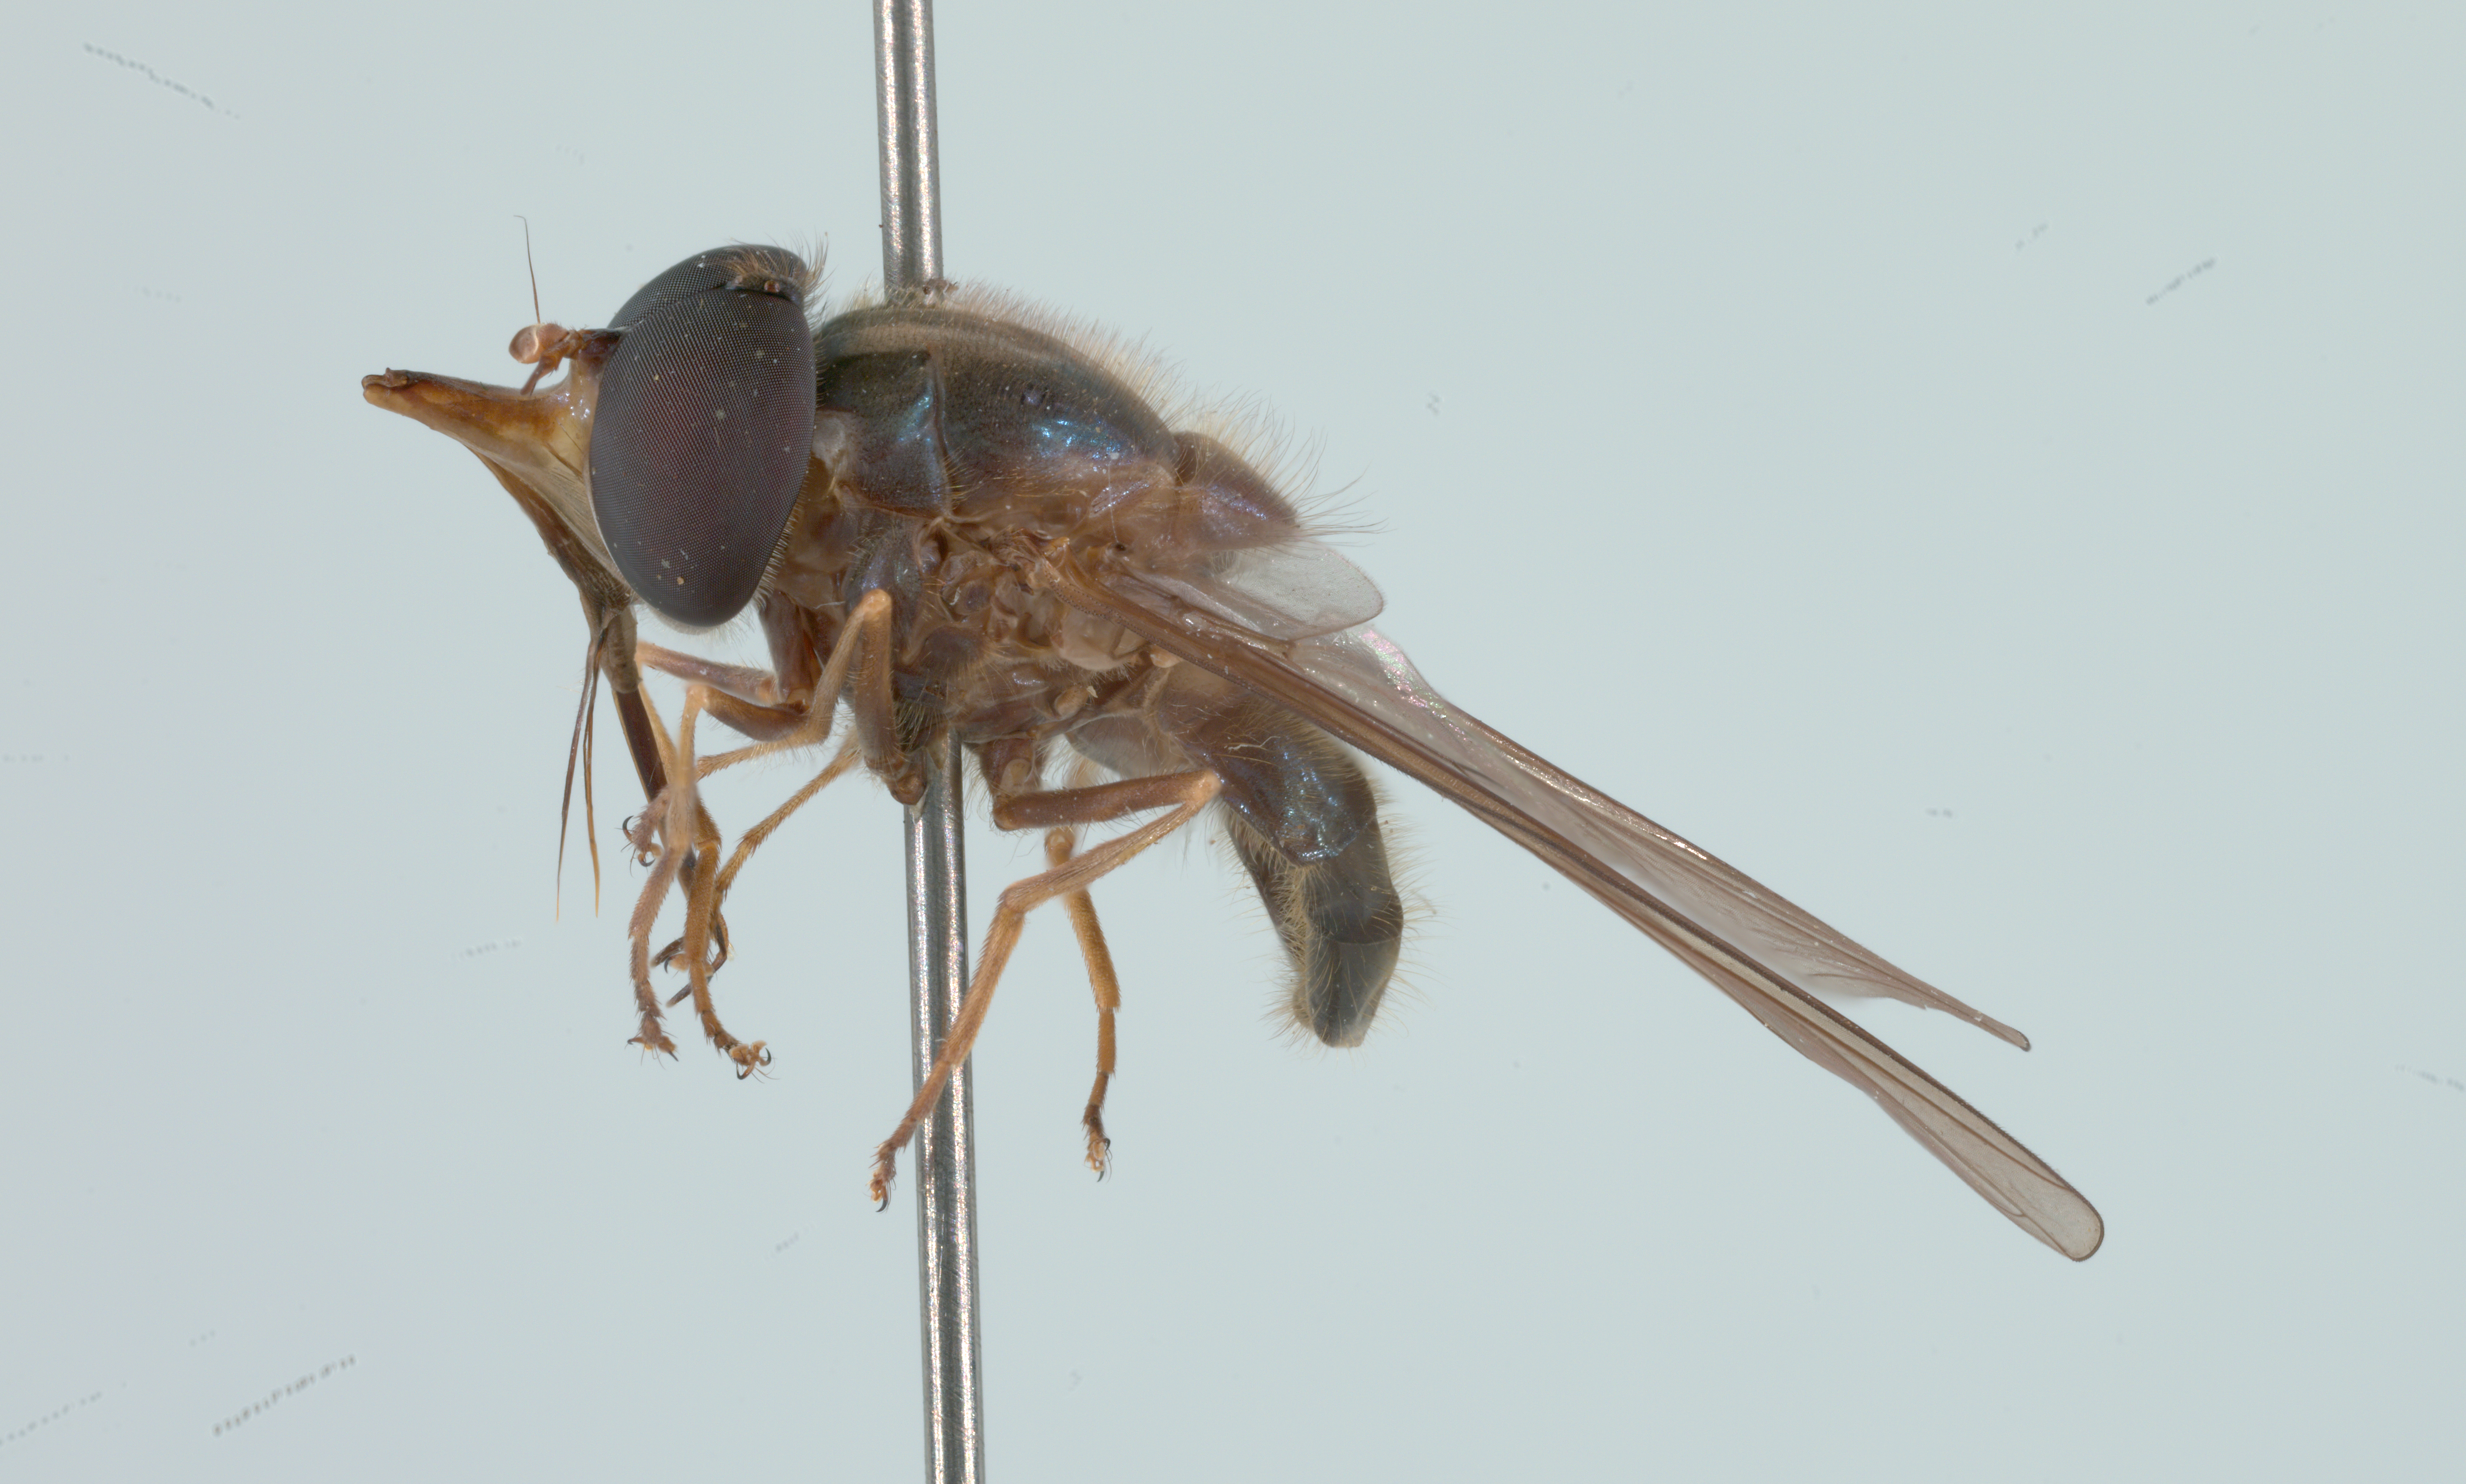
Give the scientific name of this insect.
Rhingia fuscipes
